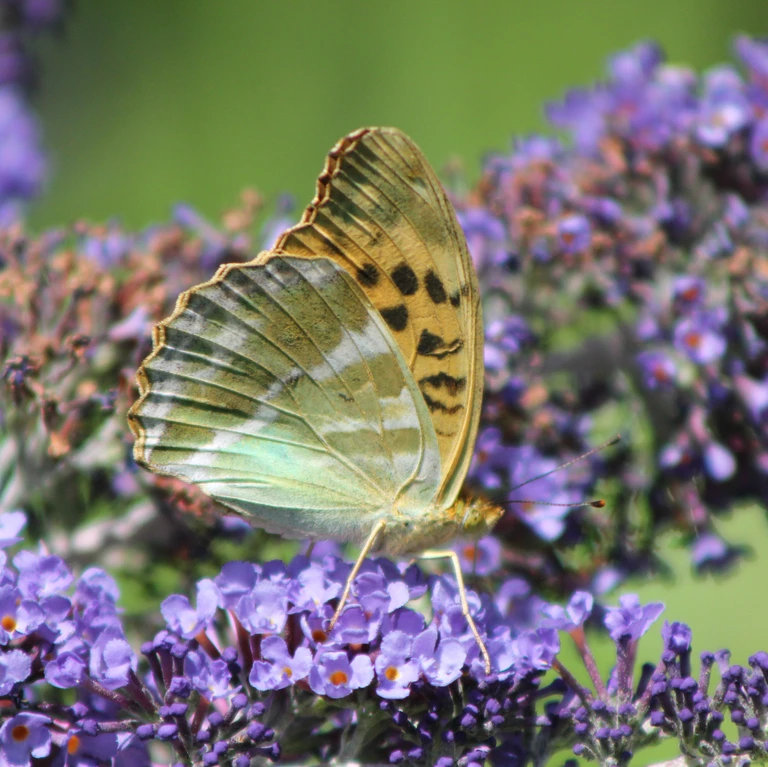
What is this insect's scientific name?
Argynnis paphia
